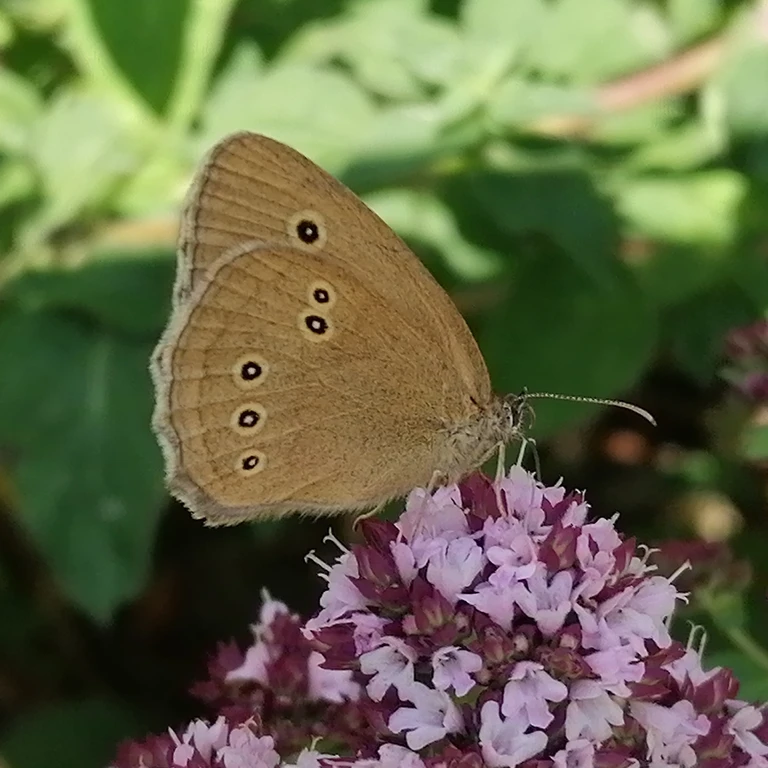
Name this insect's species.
Aphantopus hyperantus
